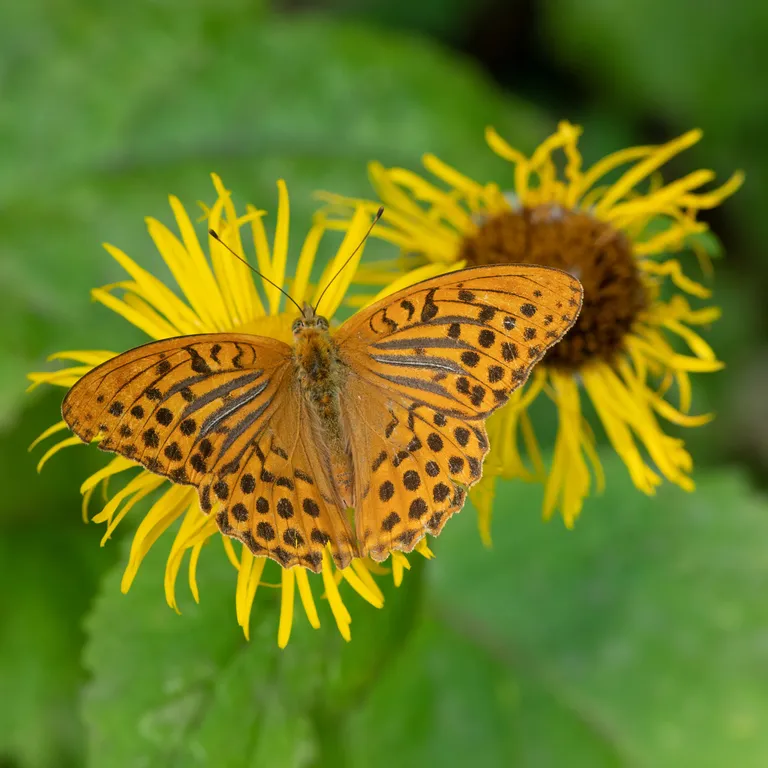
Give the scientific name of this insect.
Argynnis paphia
